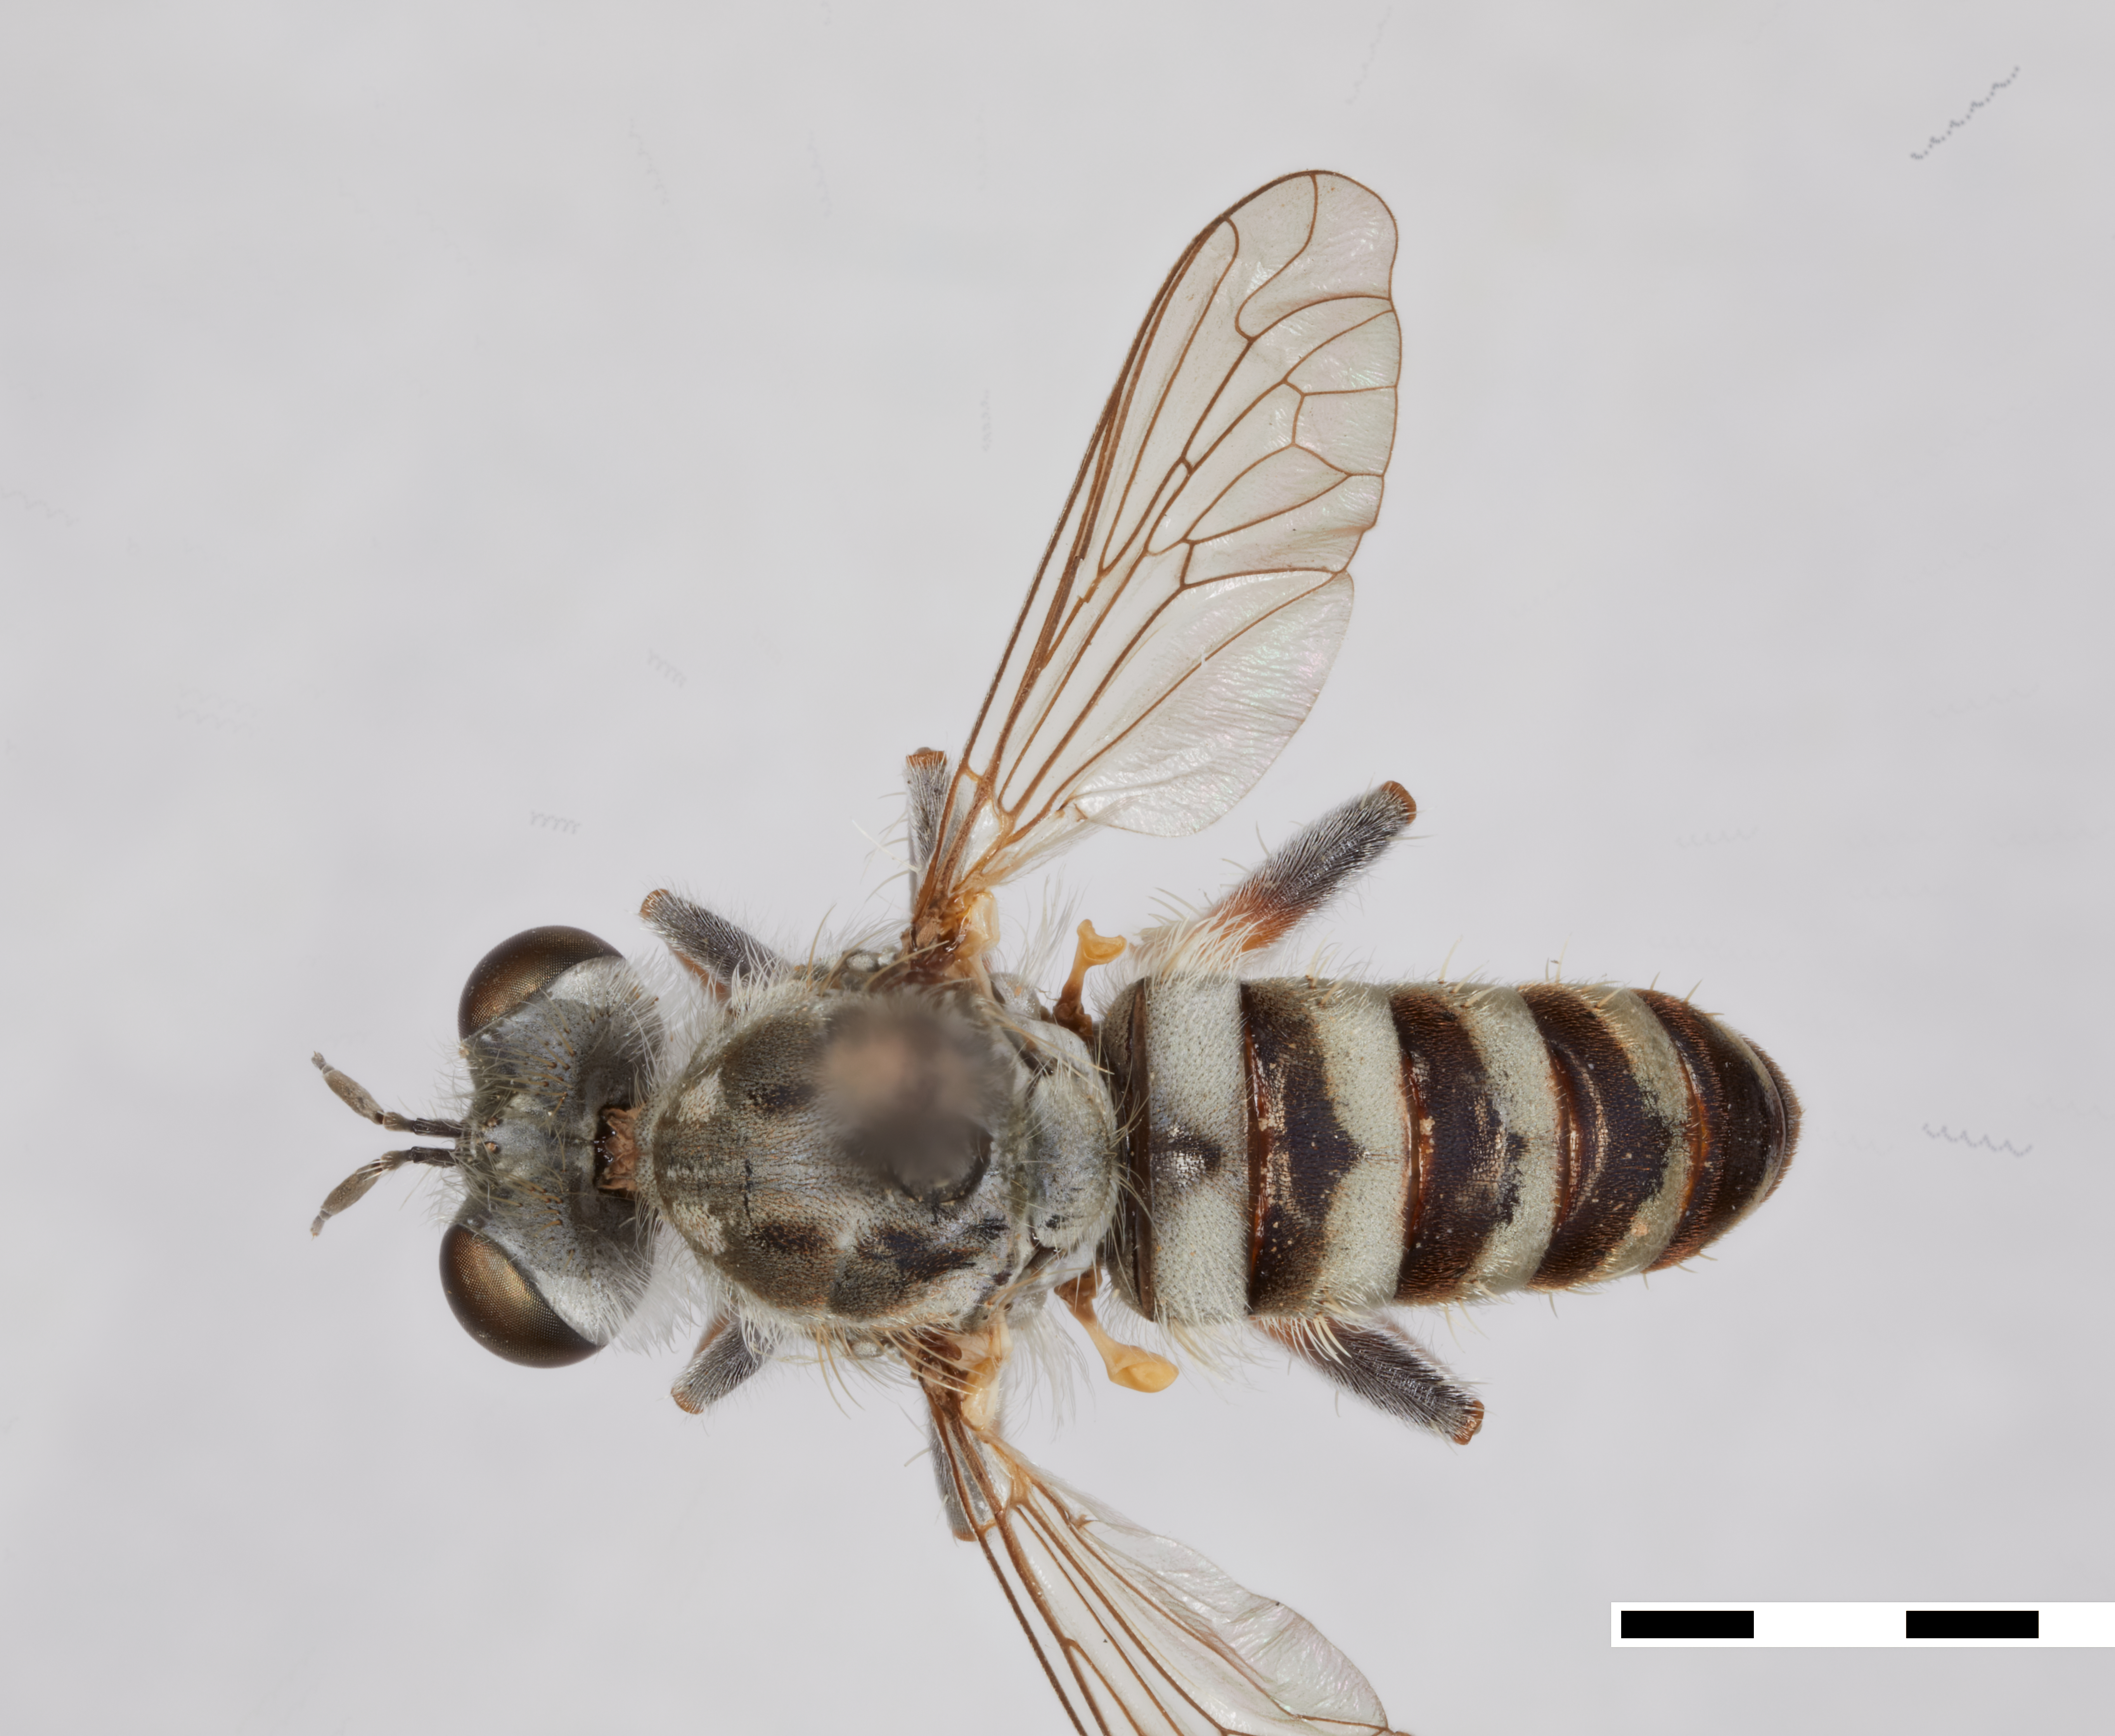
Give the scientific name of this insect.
Laphystia laguna
